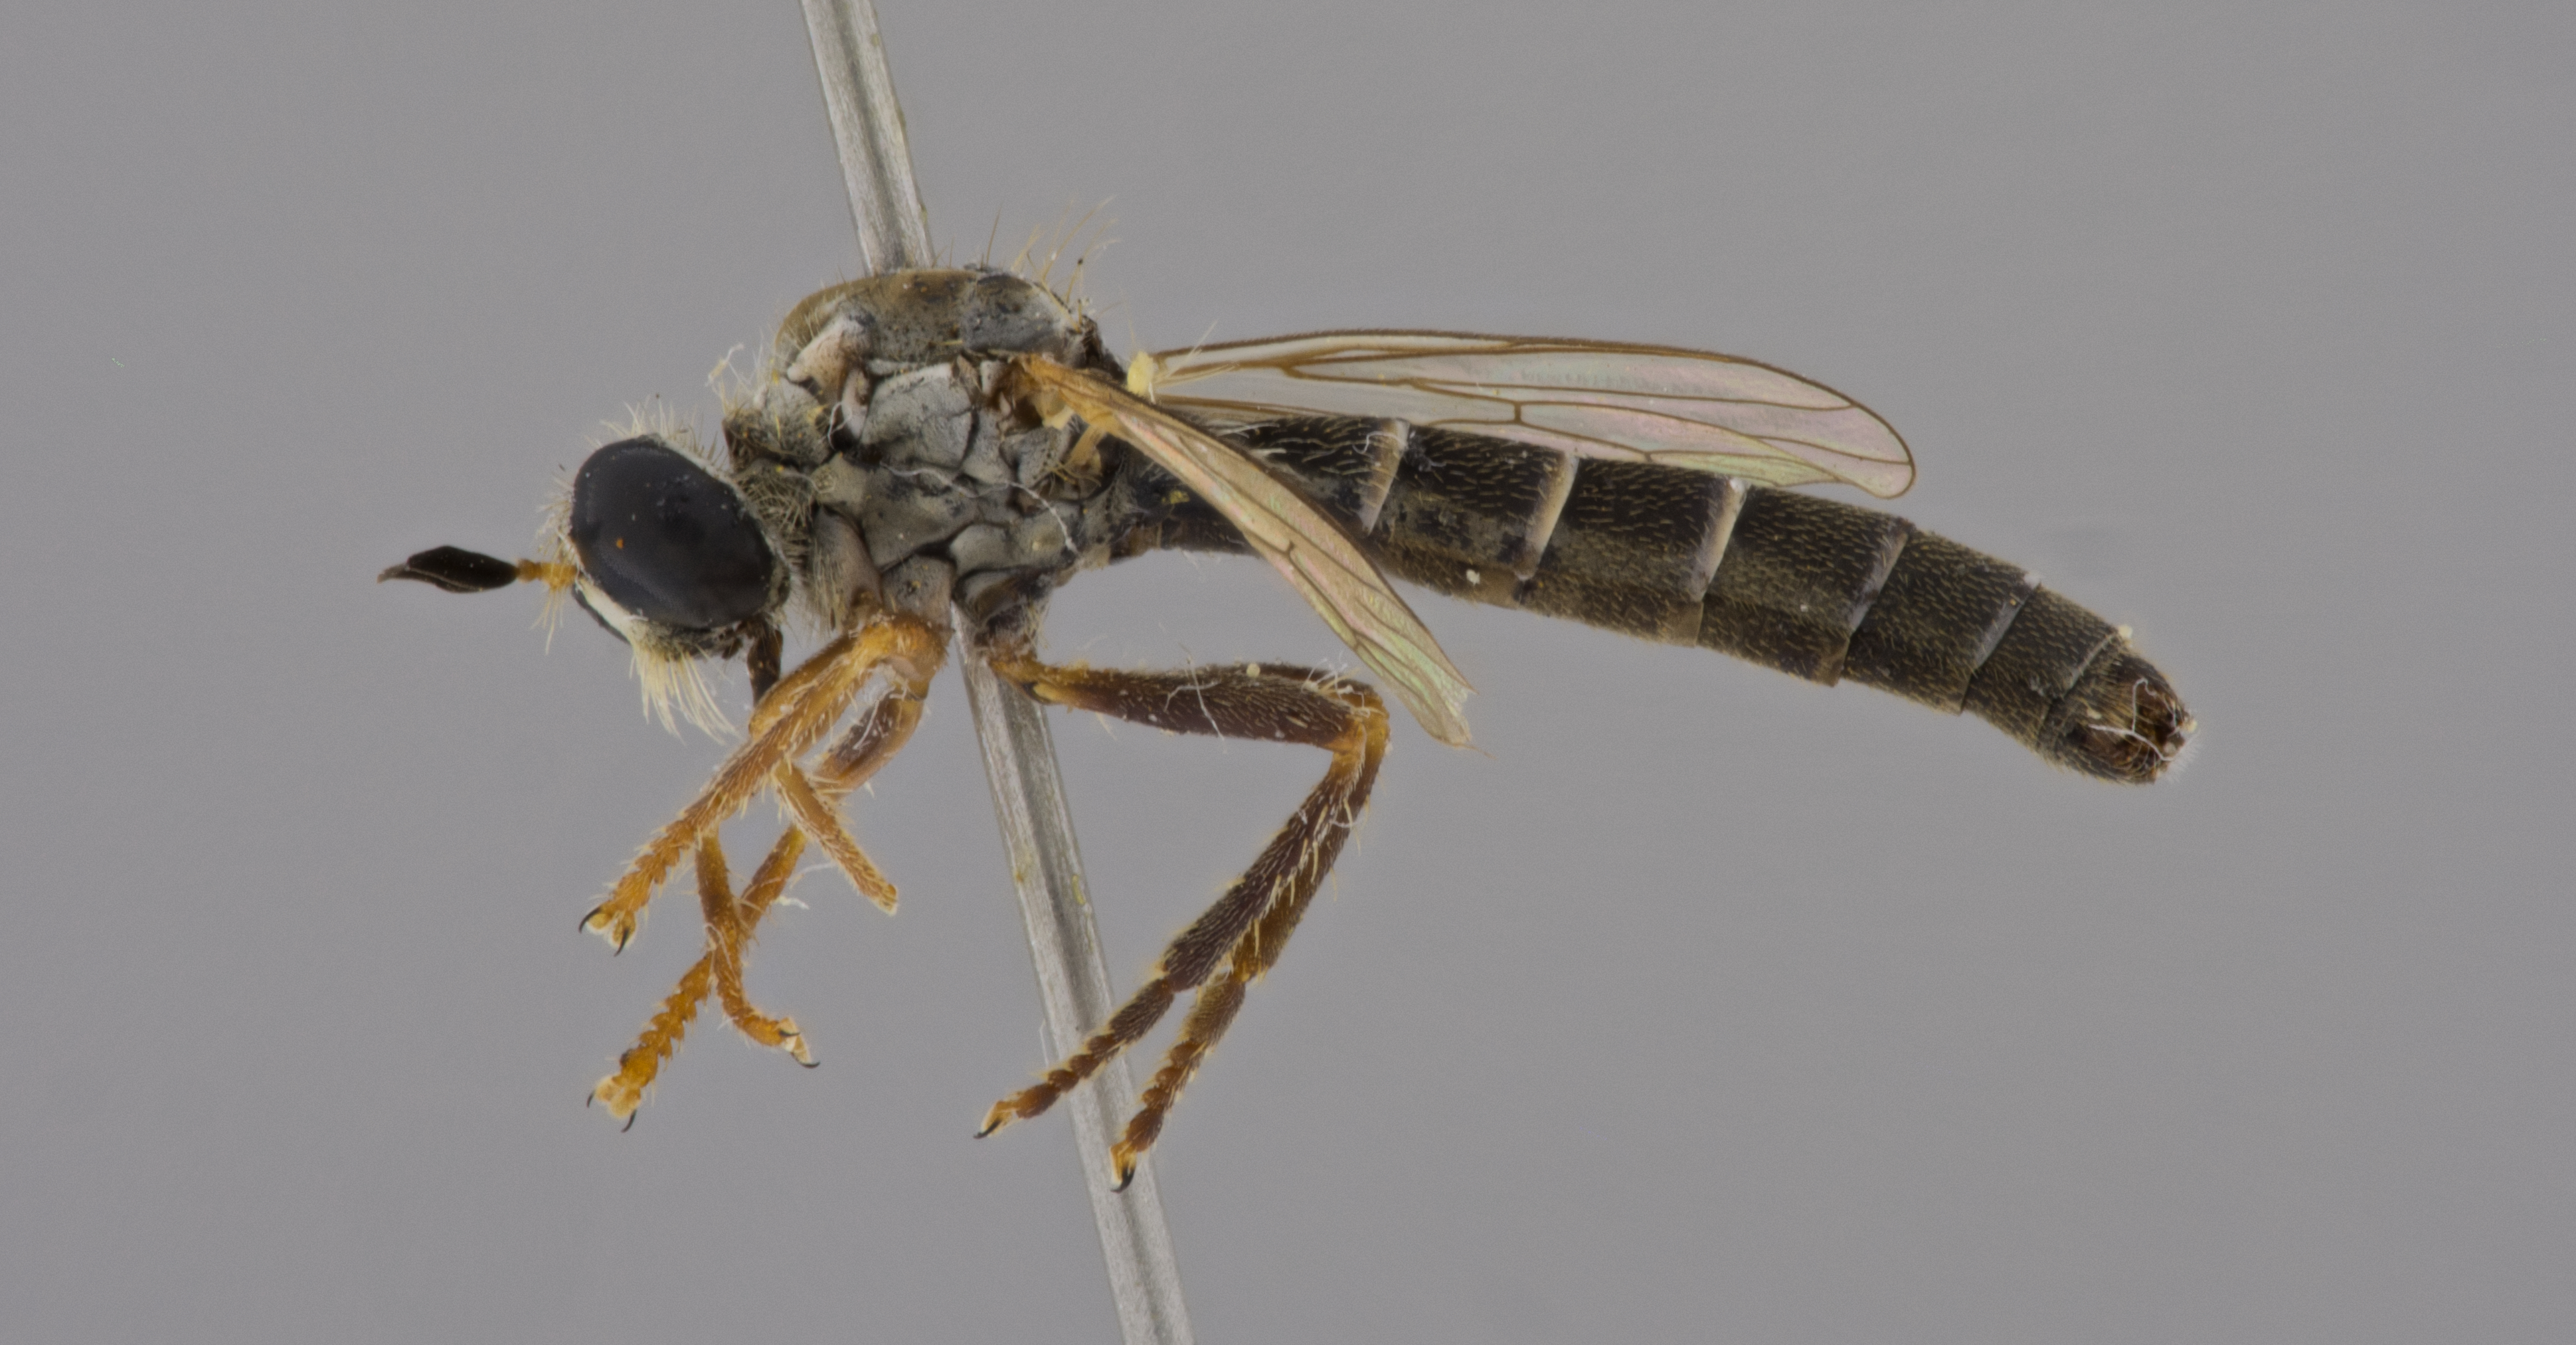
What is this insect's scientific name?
Macroetra damara
